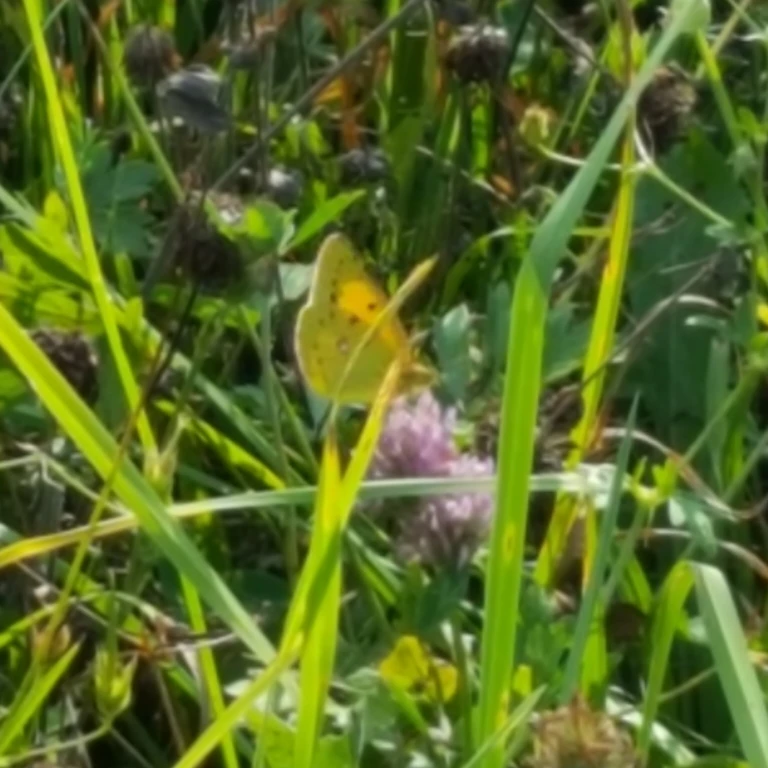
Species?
Colias croceus
